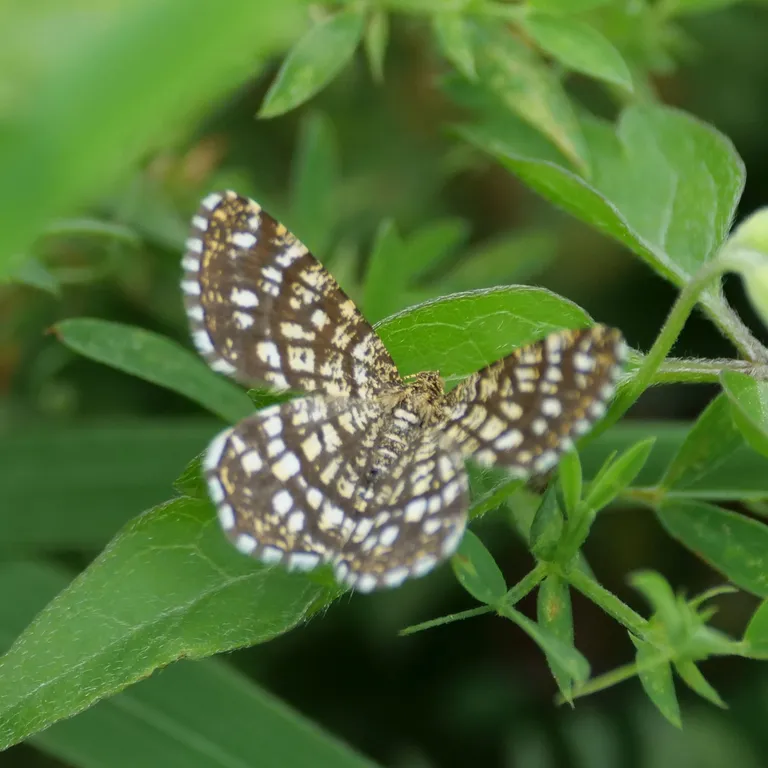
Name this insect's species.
Chiasmia clathrata
